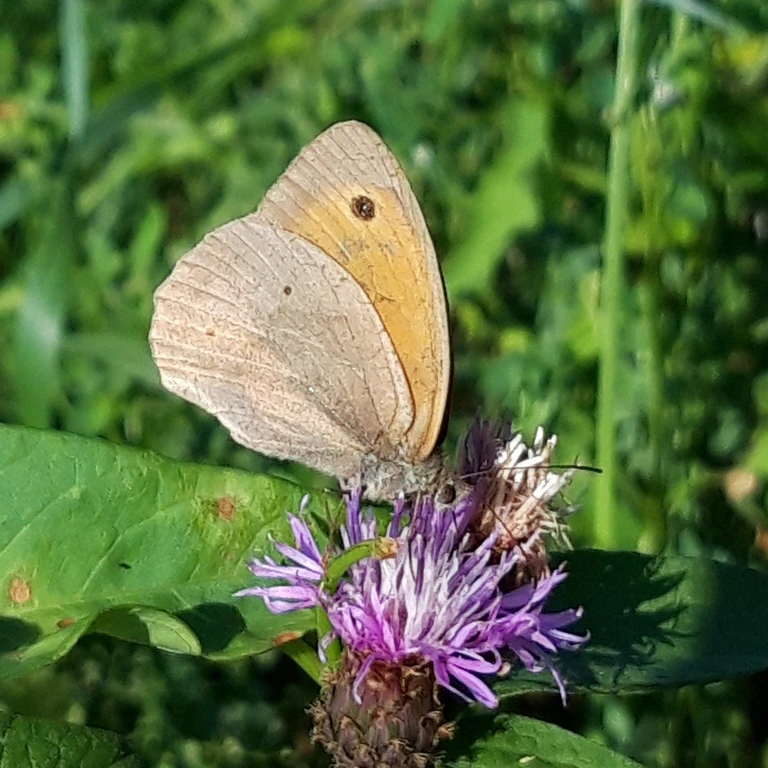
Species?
Maniola jurtina
